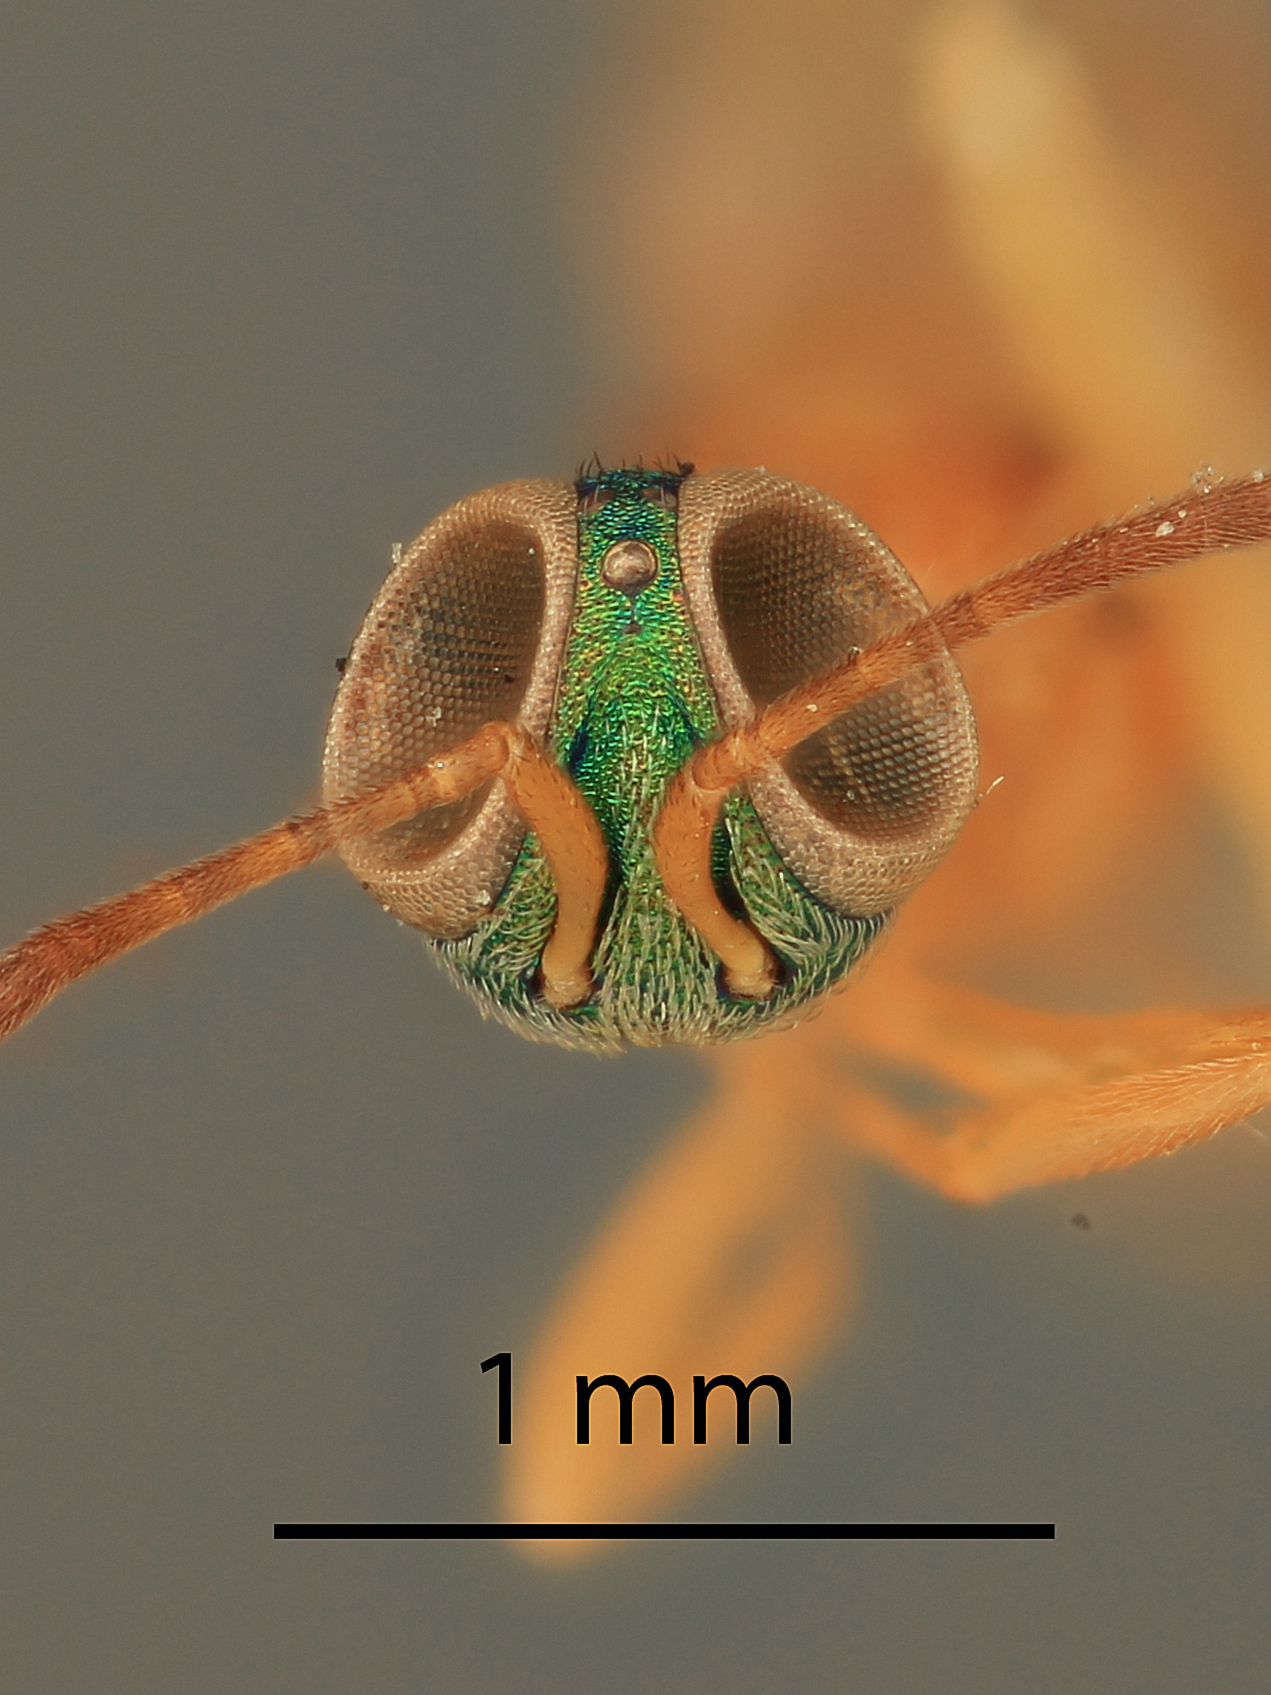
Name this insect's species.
Anastatus viridicaput
